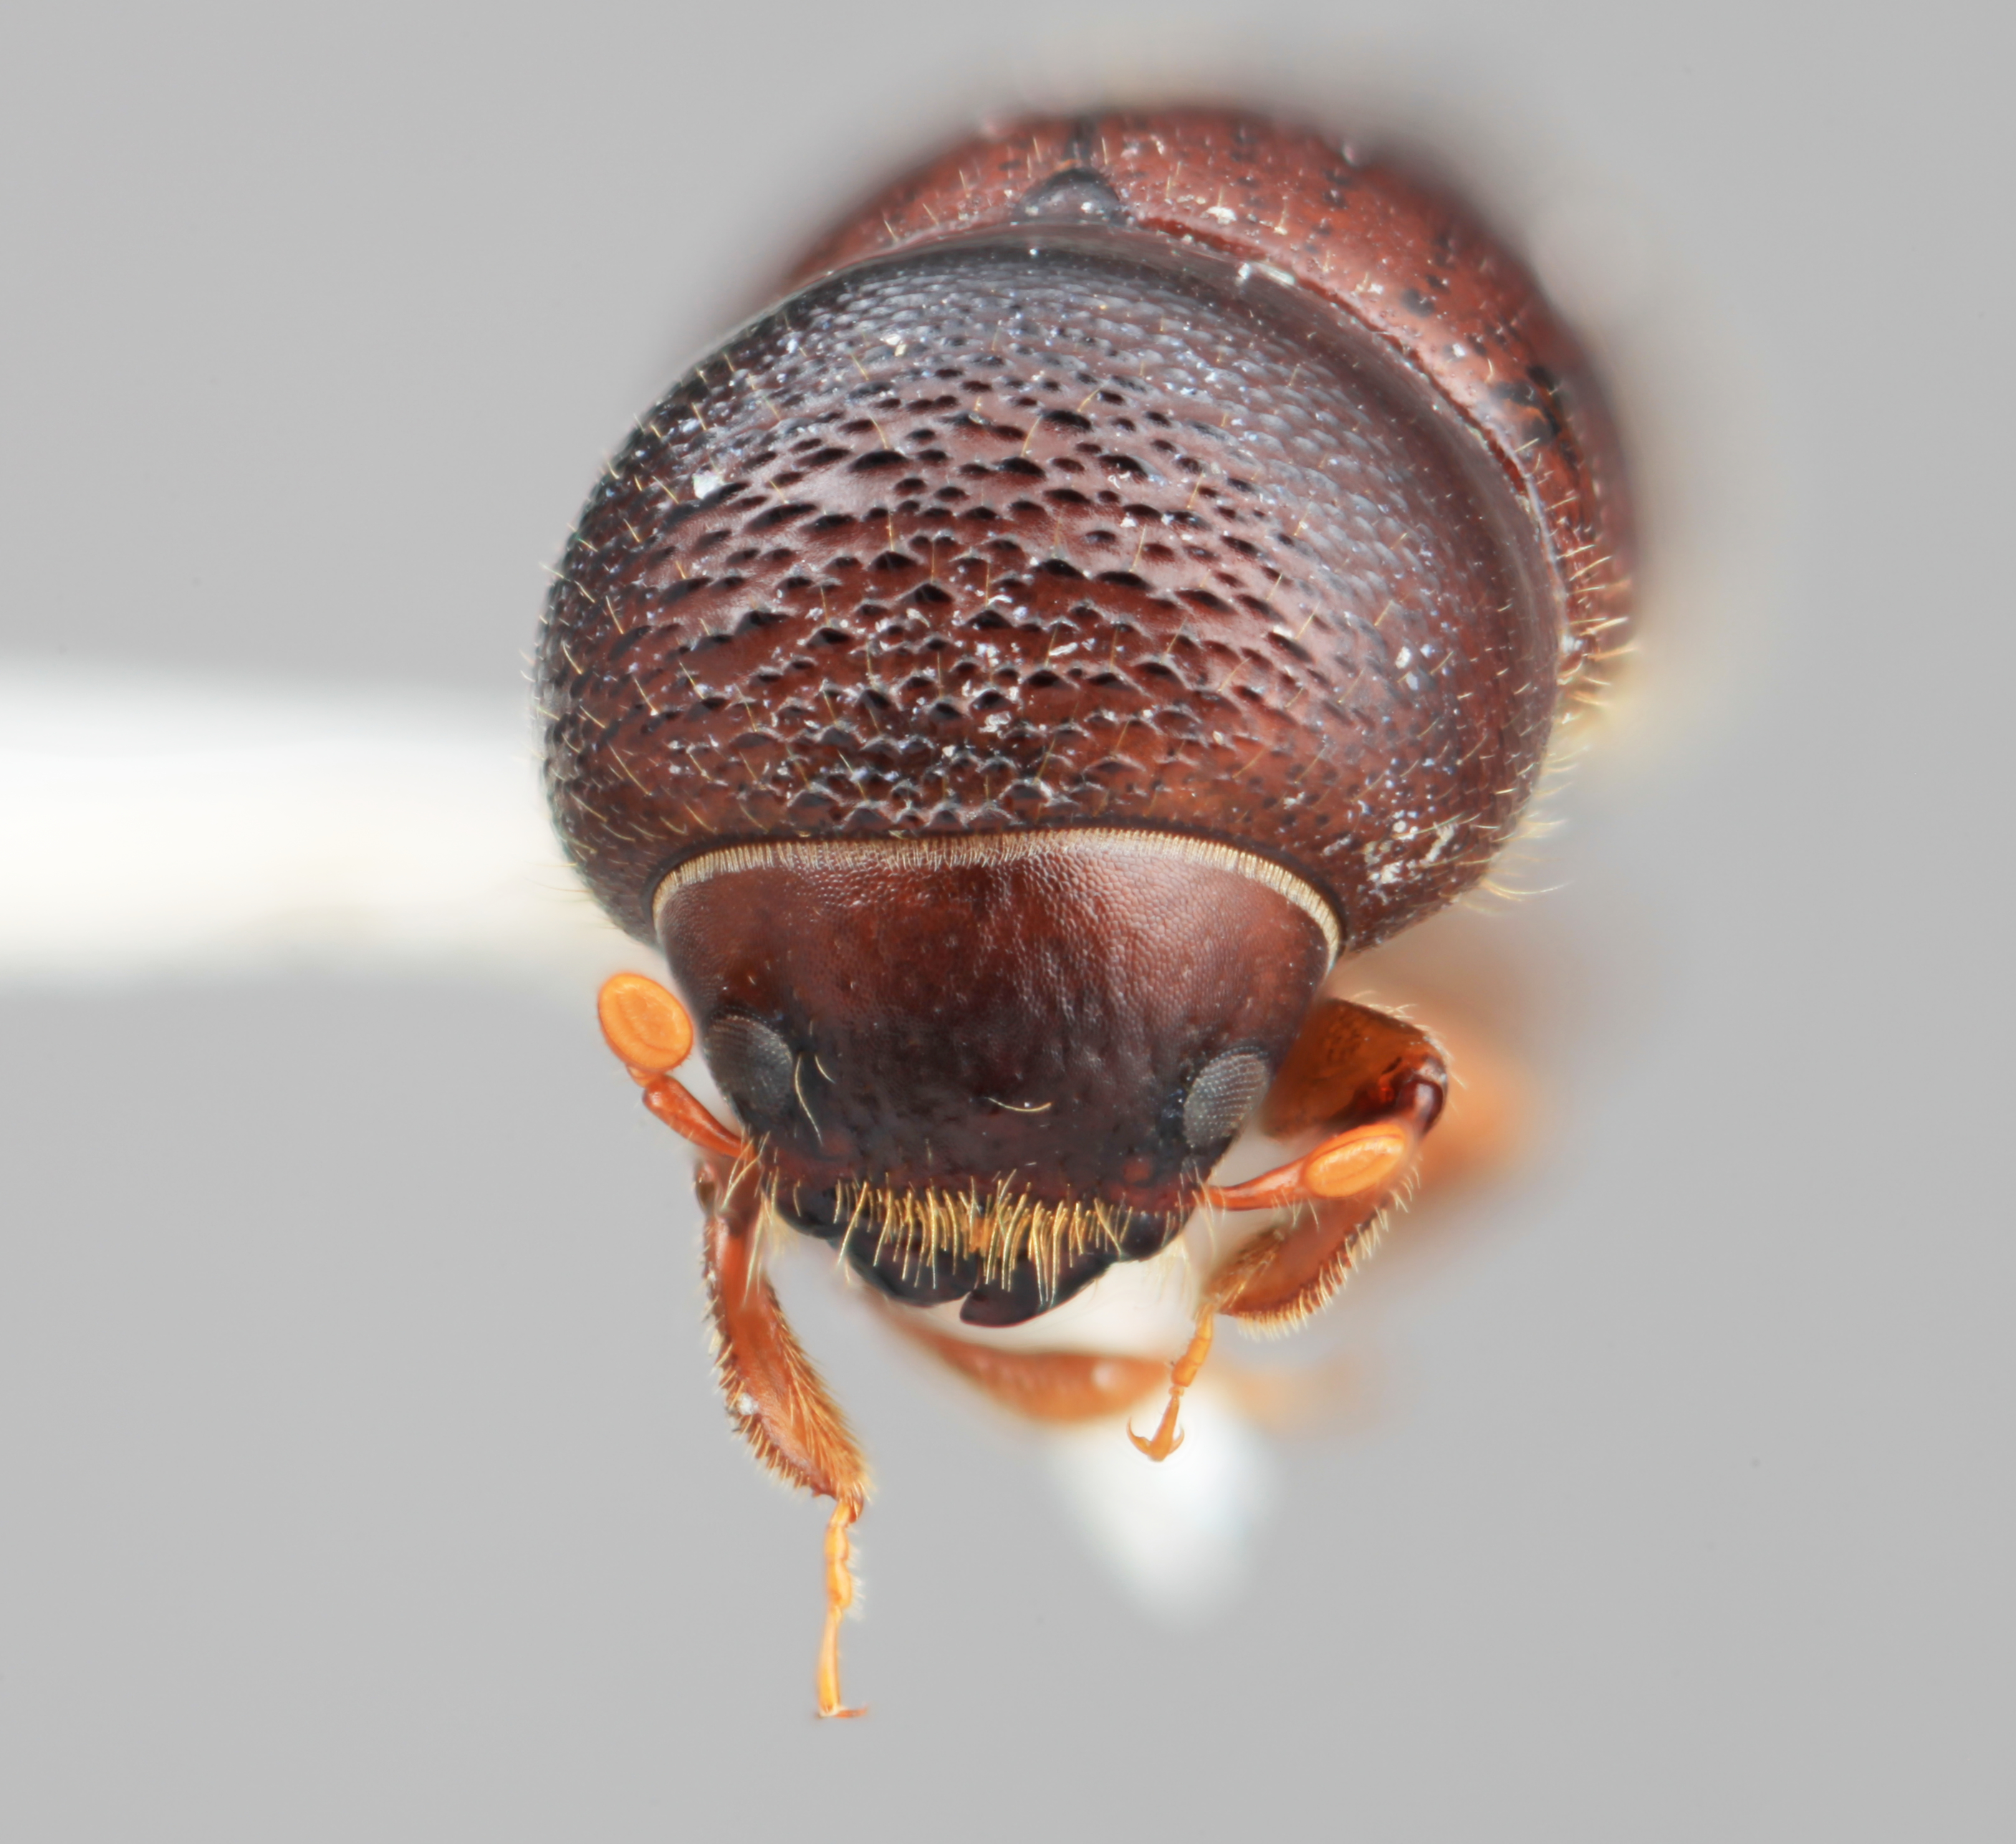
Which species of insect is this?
Xyleborus sharpi
